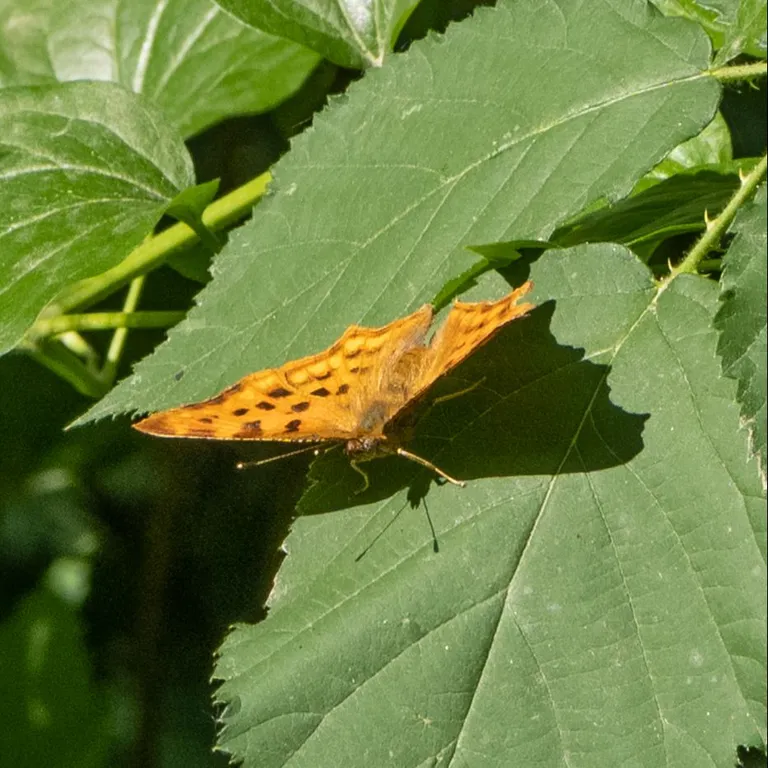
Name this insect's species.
Polygonia c-album
